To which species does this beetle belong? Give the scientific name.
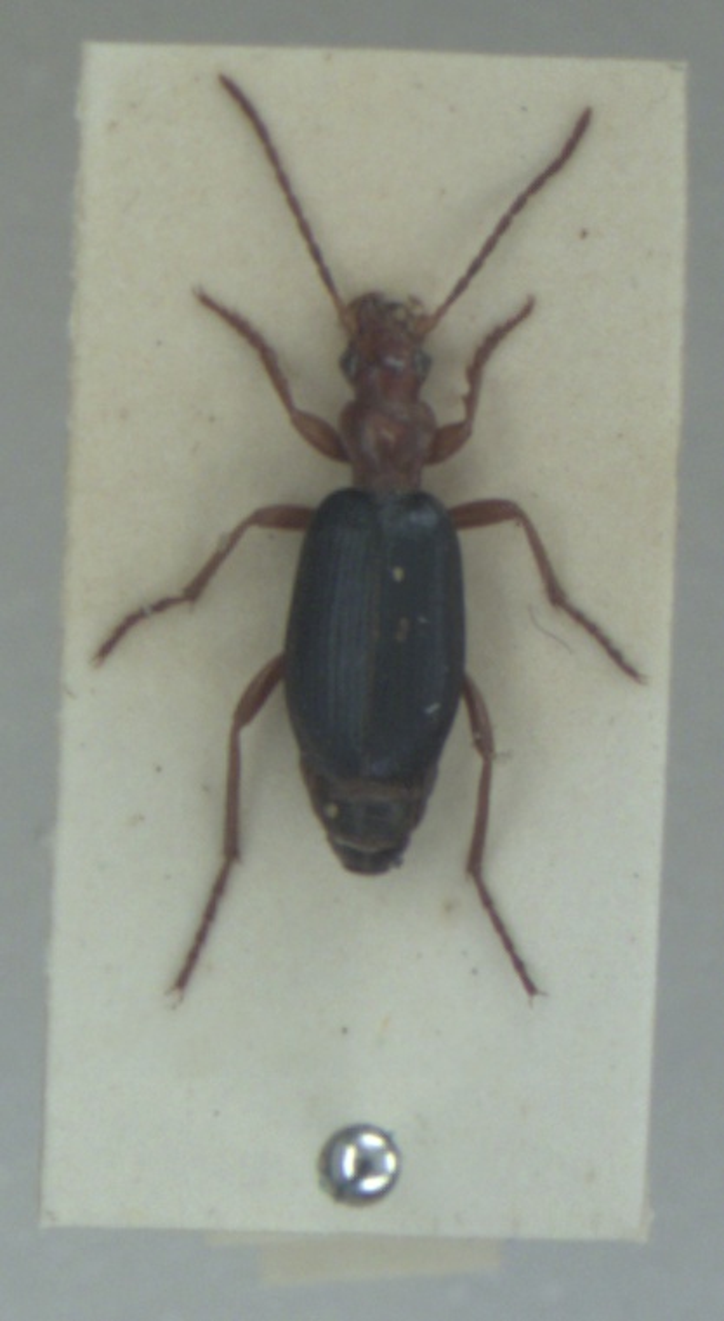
Brachinus crepitans
